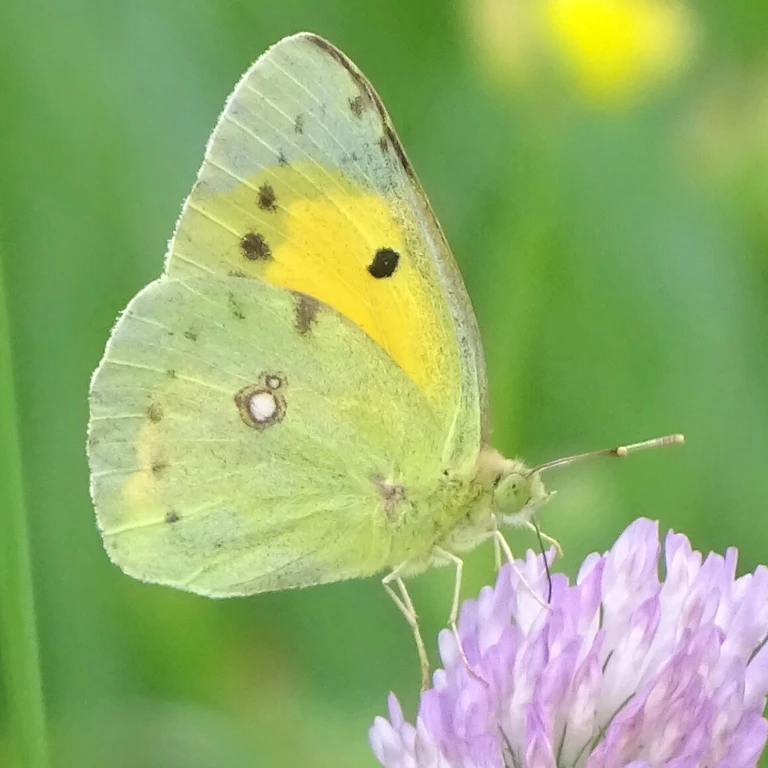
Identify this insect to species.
Colias croceus
